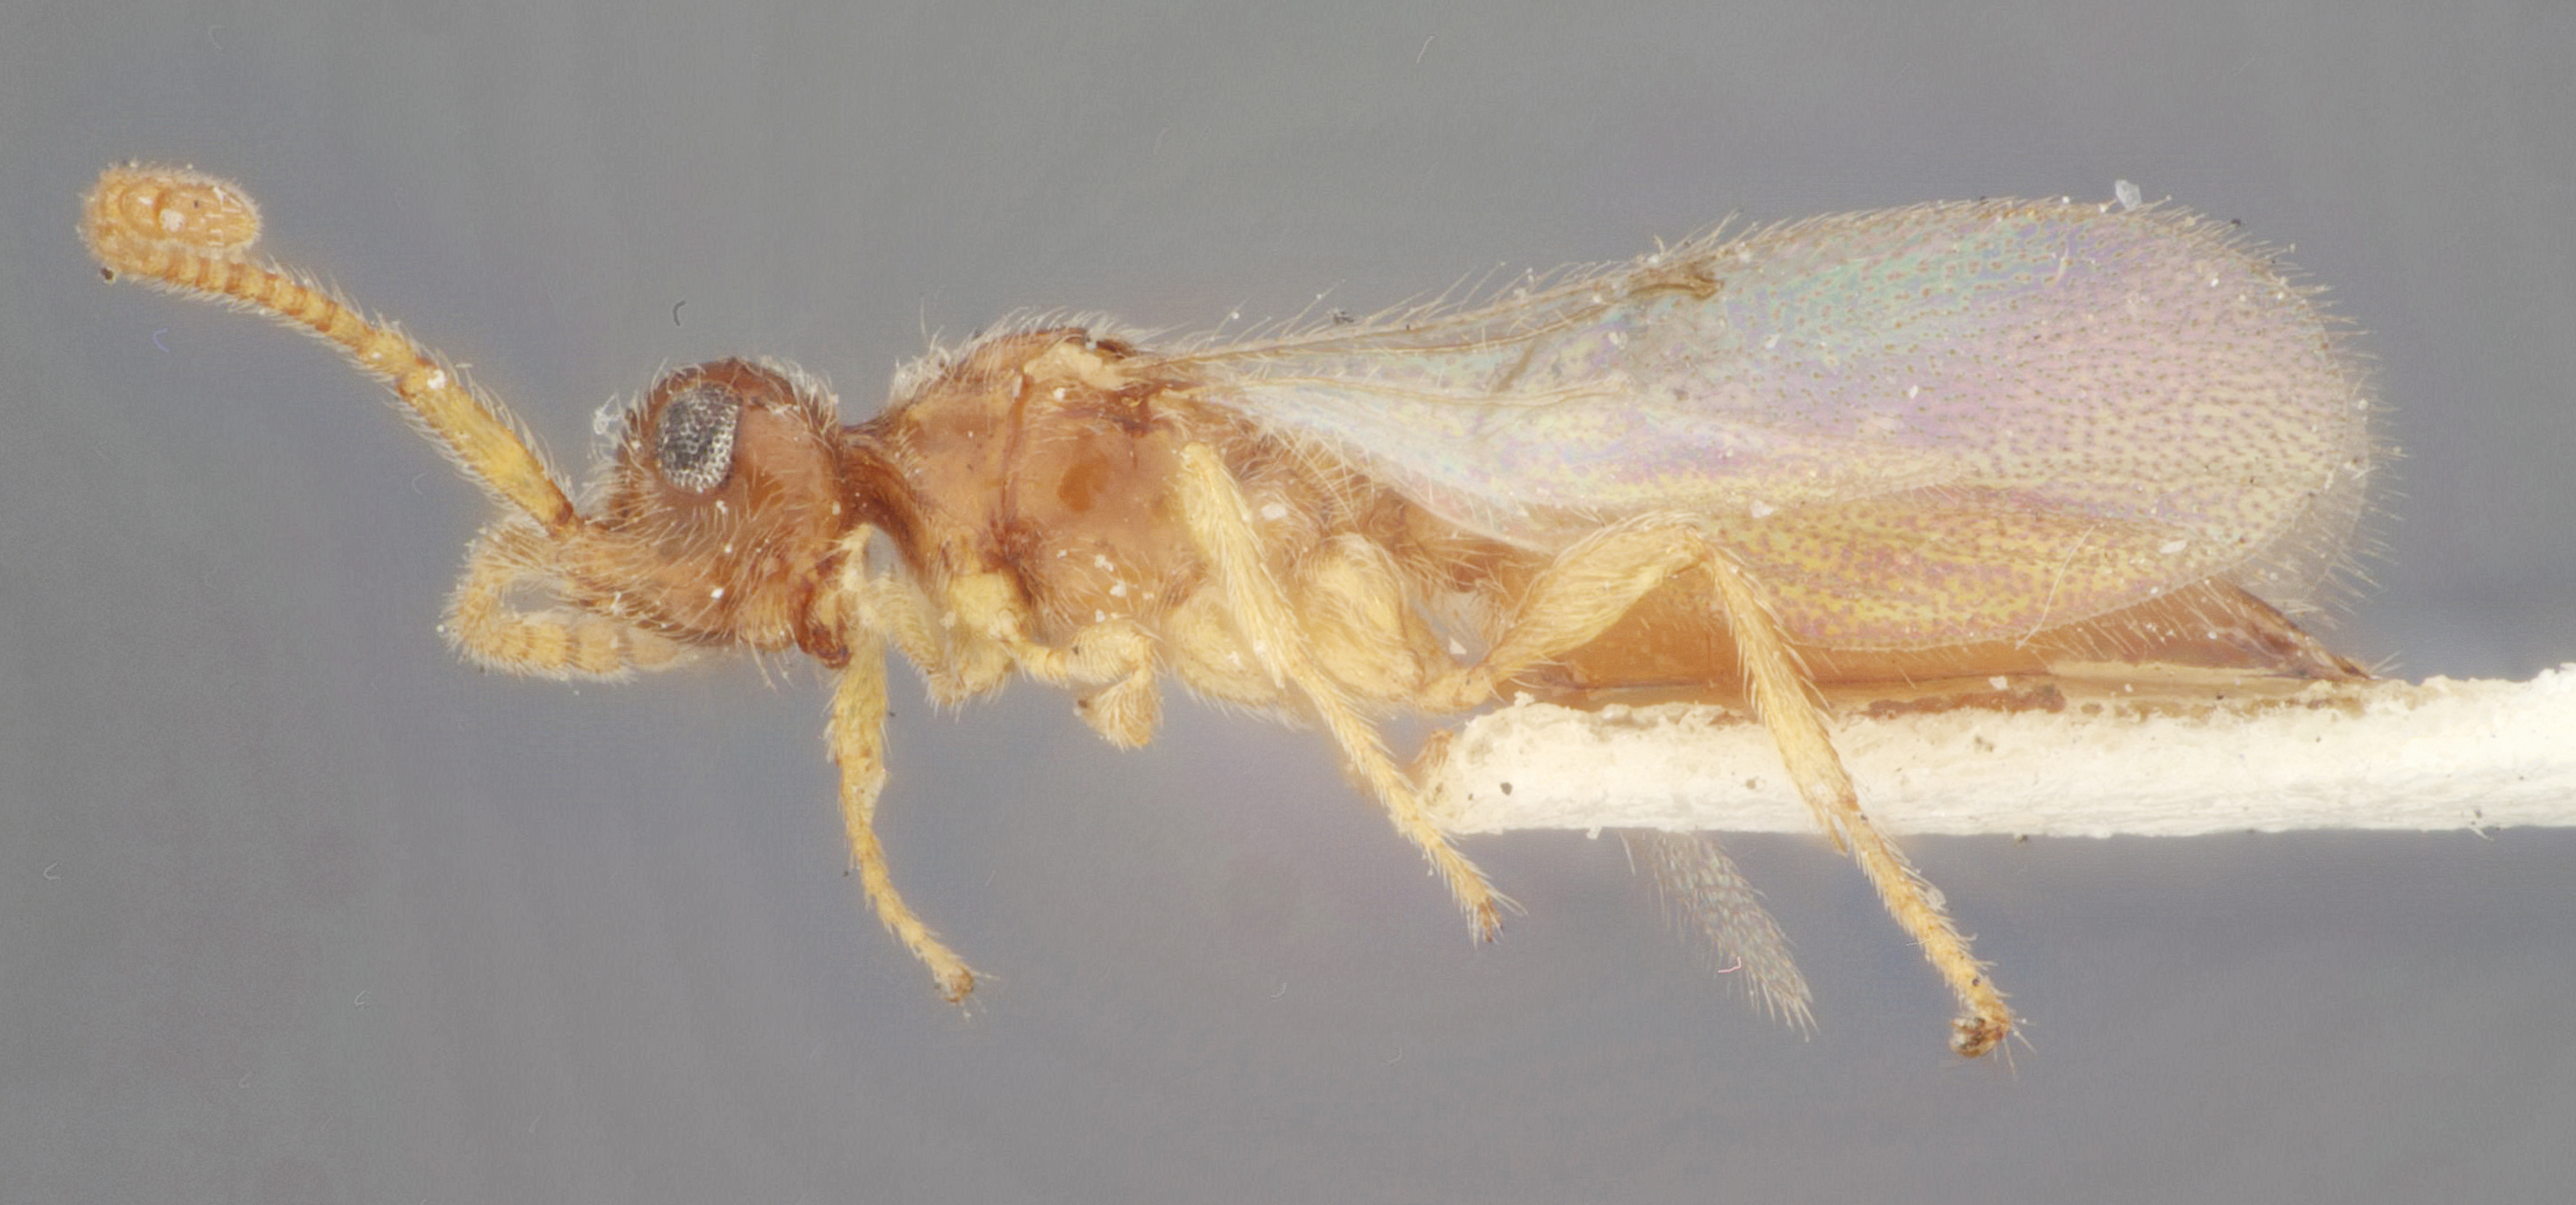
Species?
Aclista rufa
